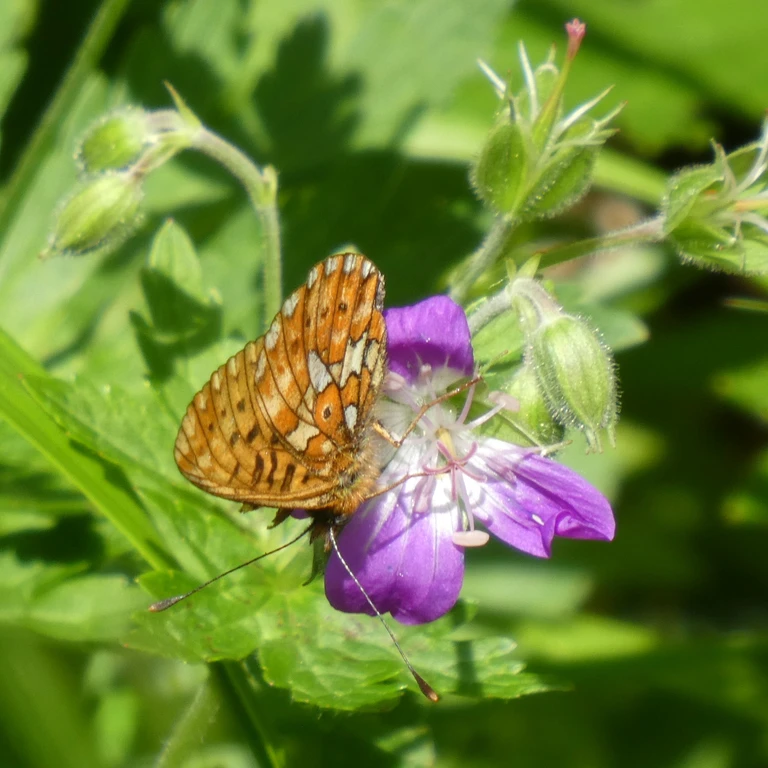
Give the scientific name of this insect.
Boloria euphrosyne (also Clossiana euphrosyne)
